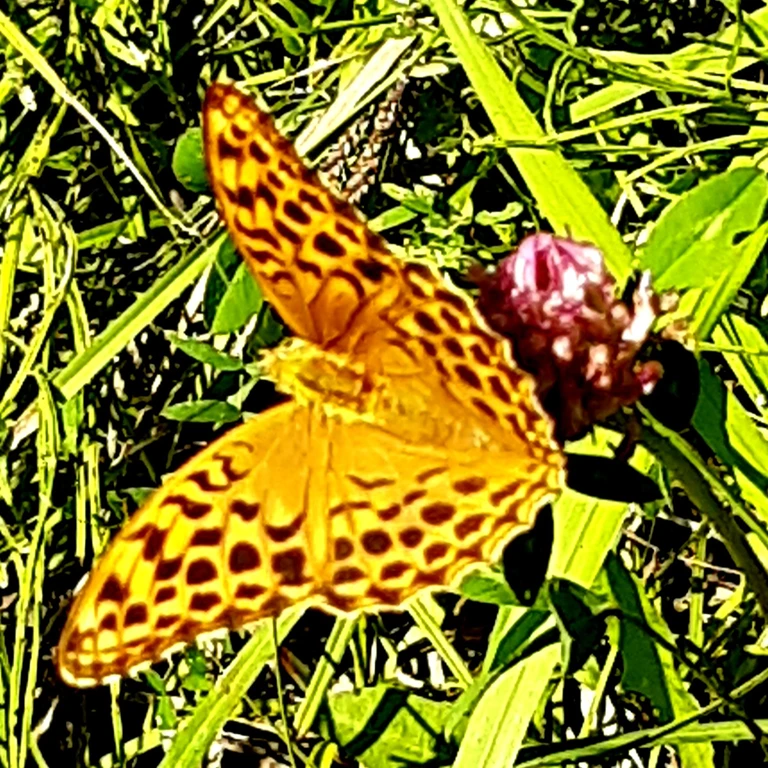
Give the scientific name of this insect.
Argynnis paphia
